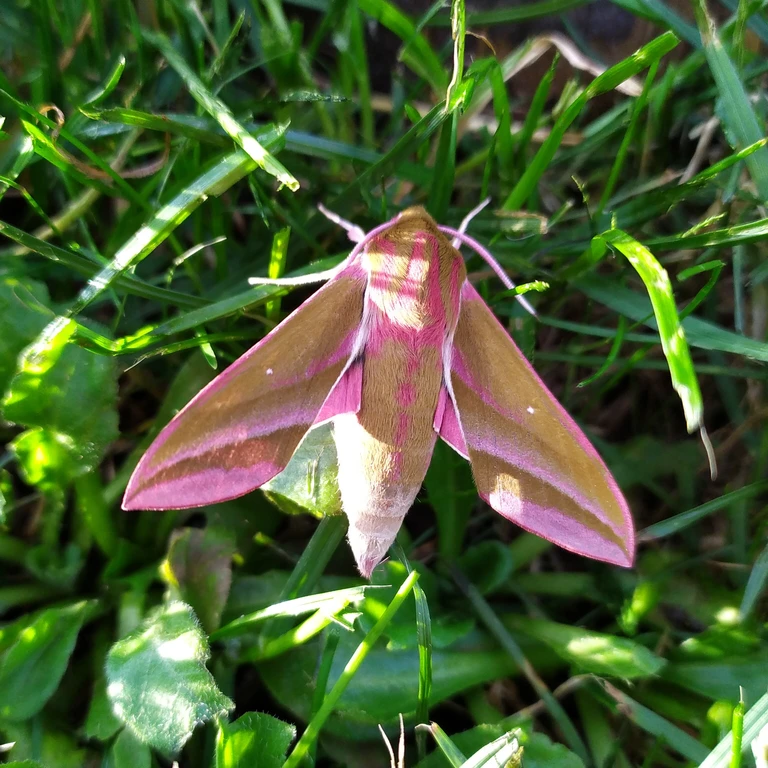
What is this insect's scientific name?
Deilephila elpenor
